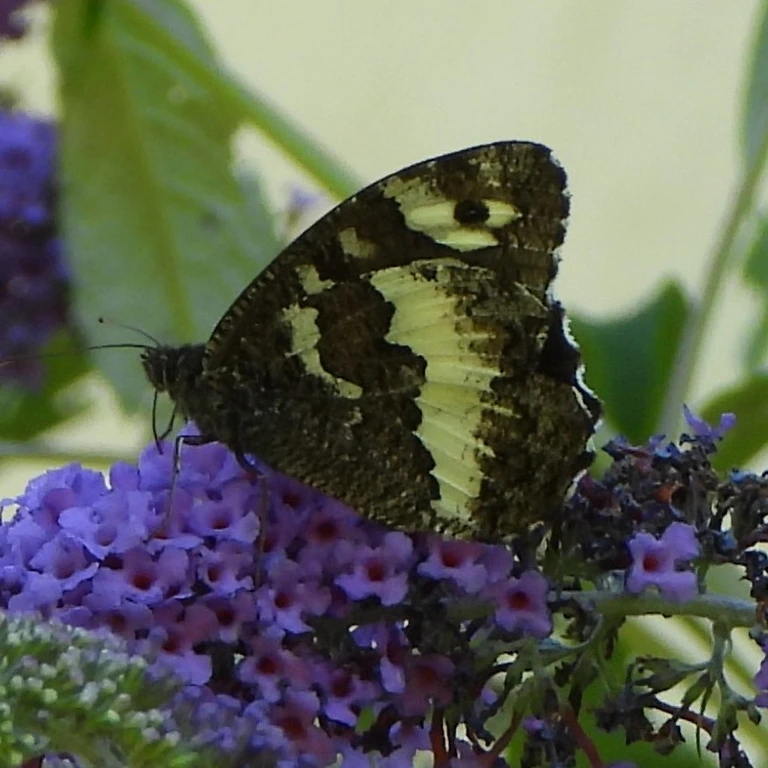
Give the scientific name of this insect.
Brintesia circe
